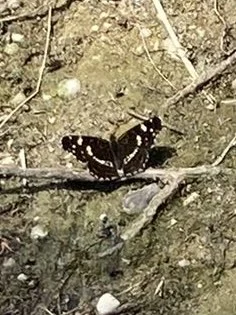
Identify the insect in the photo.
Araschnia levana
